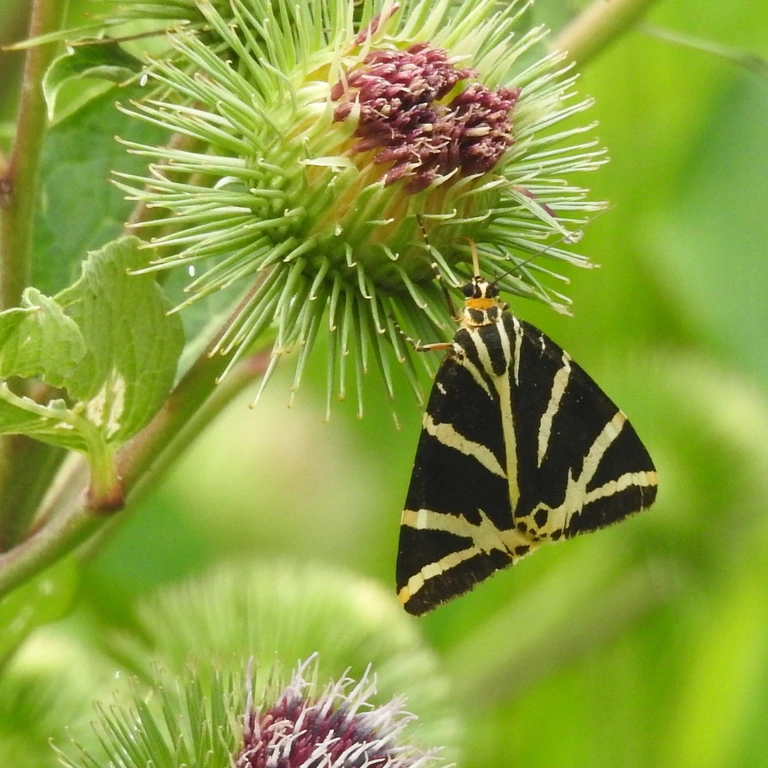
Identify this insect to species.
Euplagia quadripunctaria
